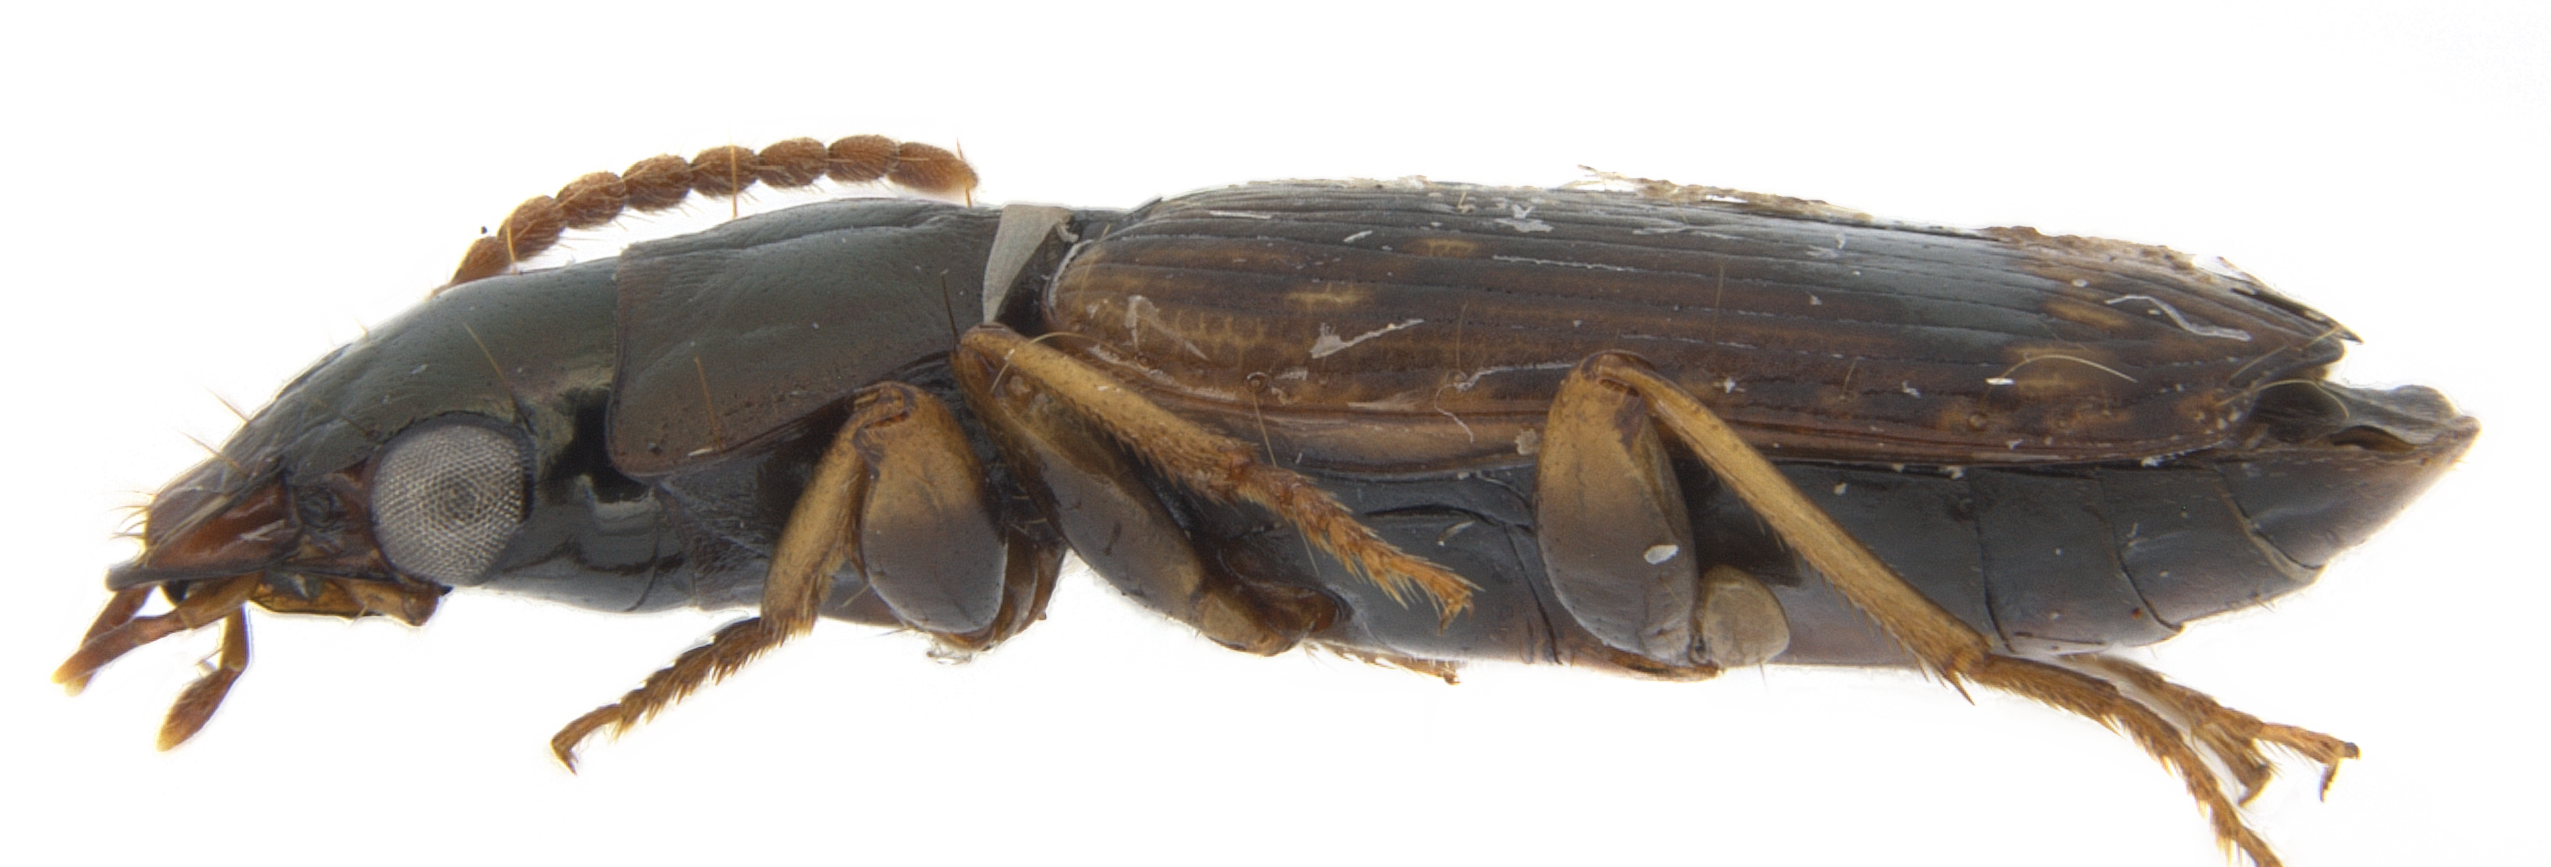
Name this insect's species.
Apenes lucidula
